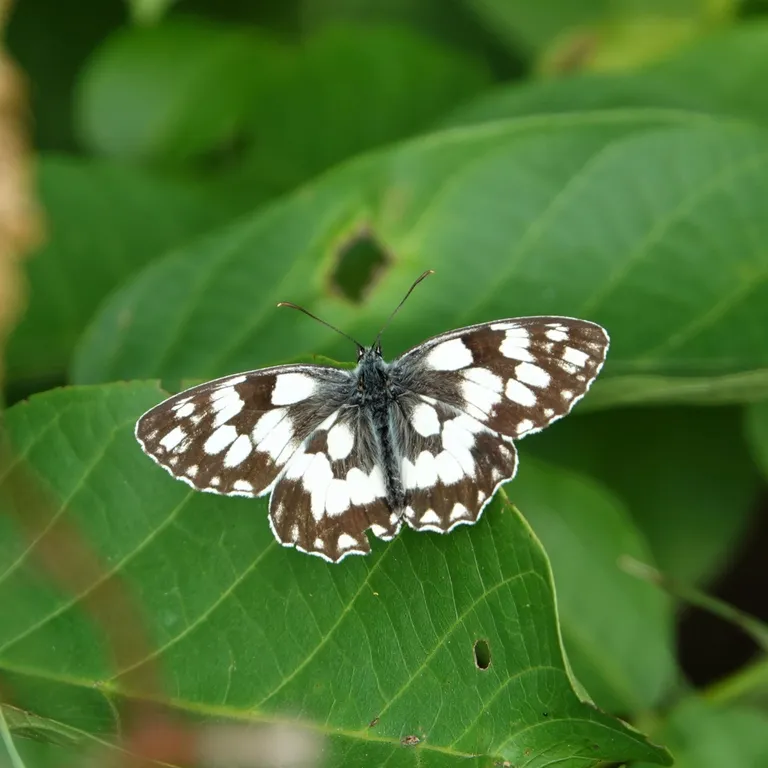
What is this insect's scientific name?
Melanargia galathea
